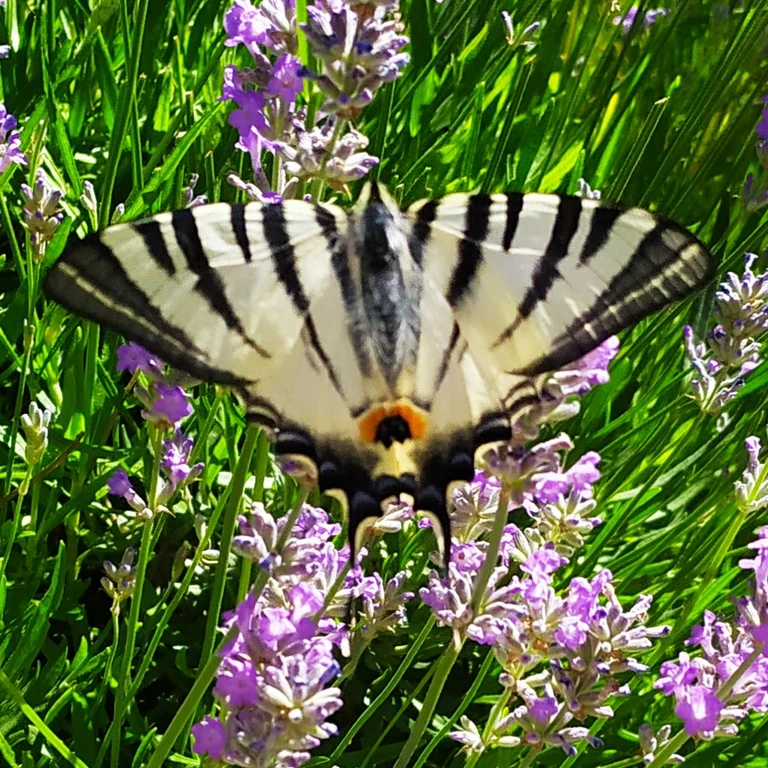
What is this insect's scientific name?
Iphiclides podalirius
